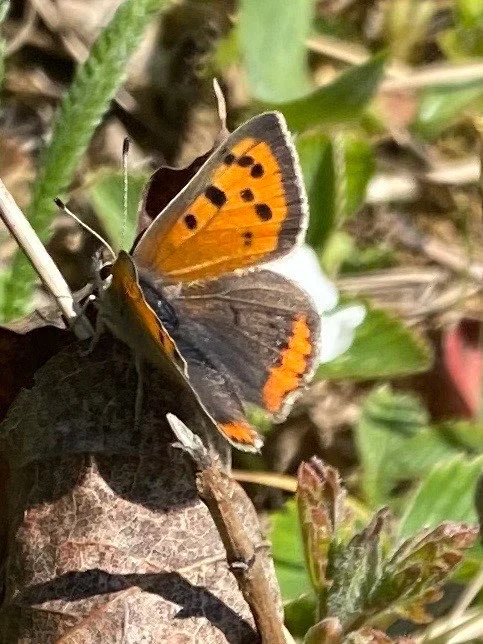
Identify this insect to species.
Lycaena phlaeas
